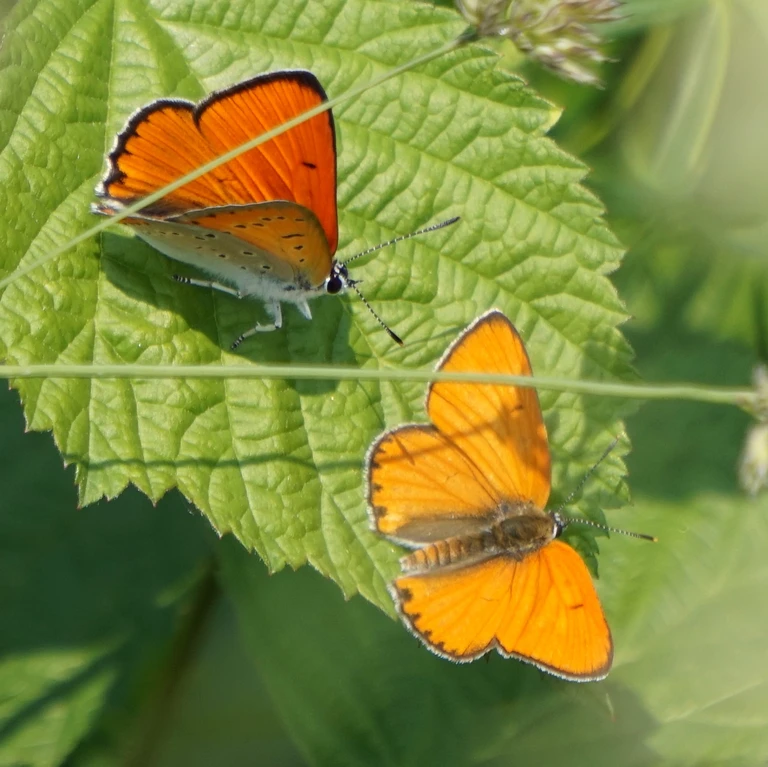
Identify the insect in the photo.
Lycaena dispar
